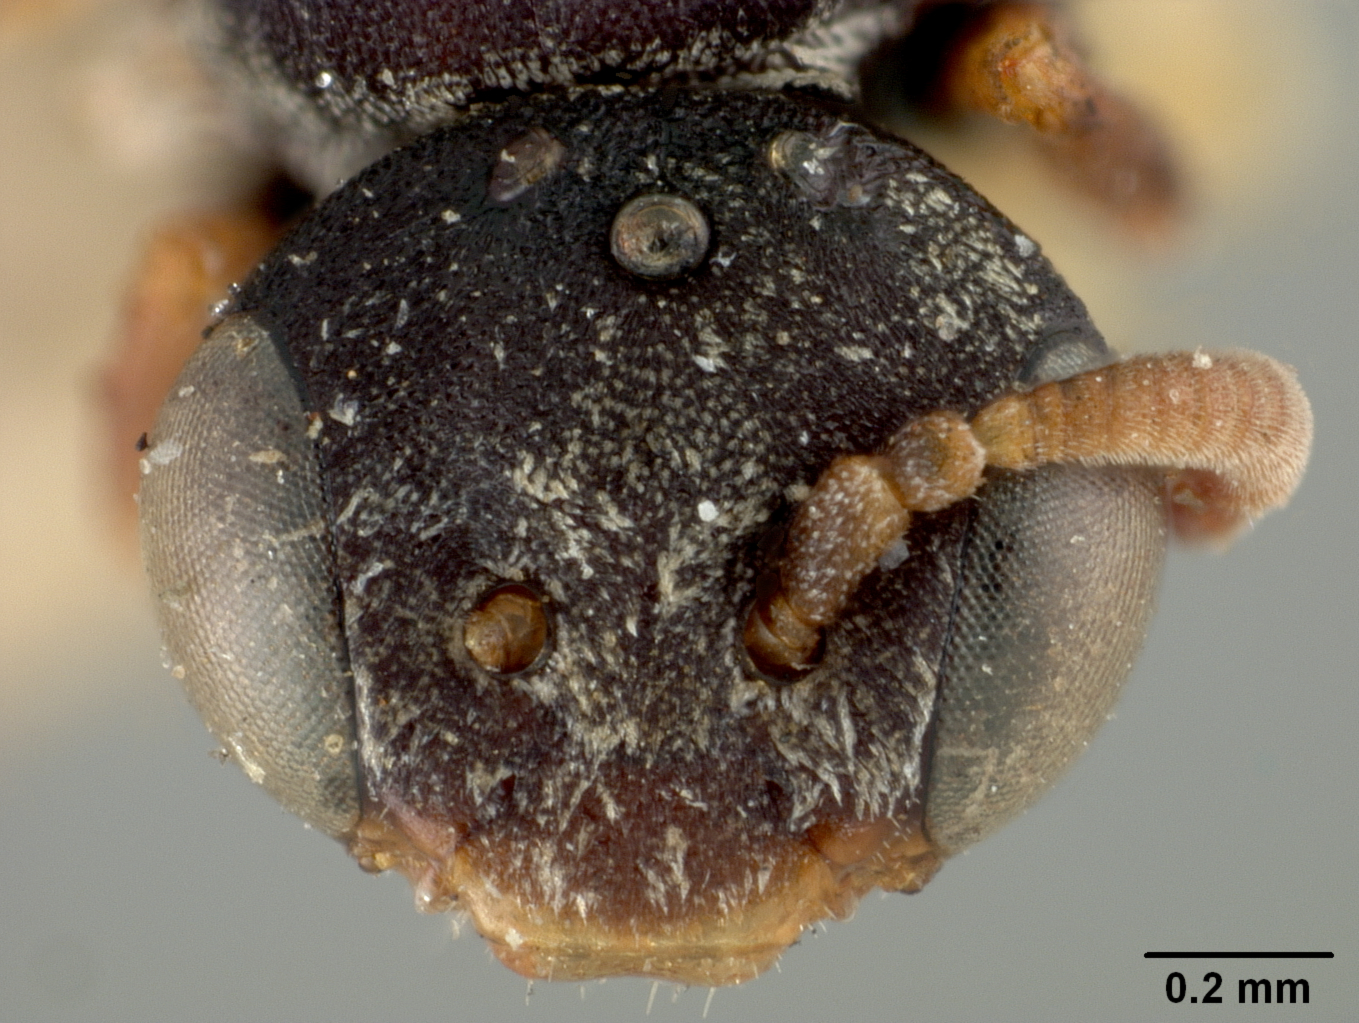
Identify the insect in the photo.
Neolarra pruinosa
